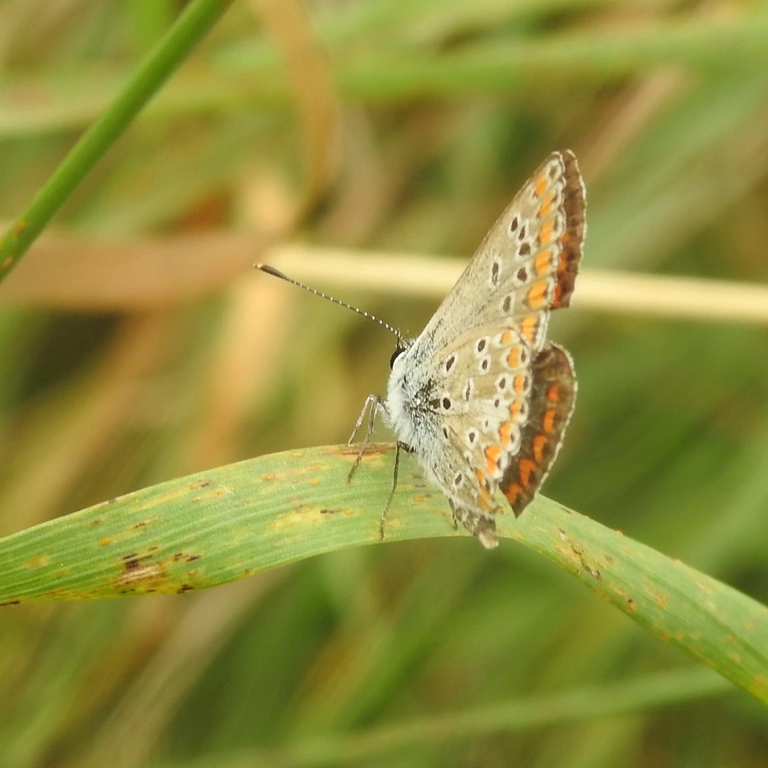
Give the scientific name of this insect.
Aricia agestis/artaxerxes
